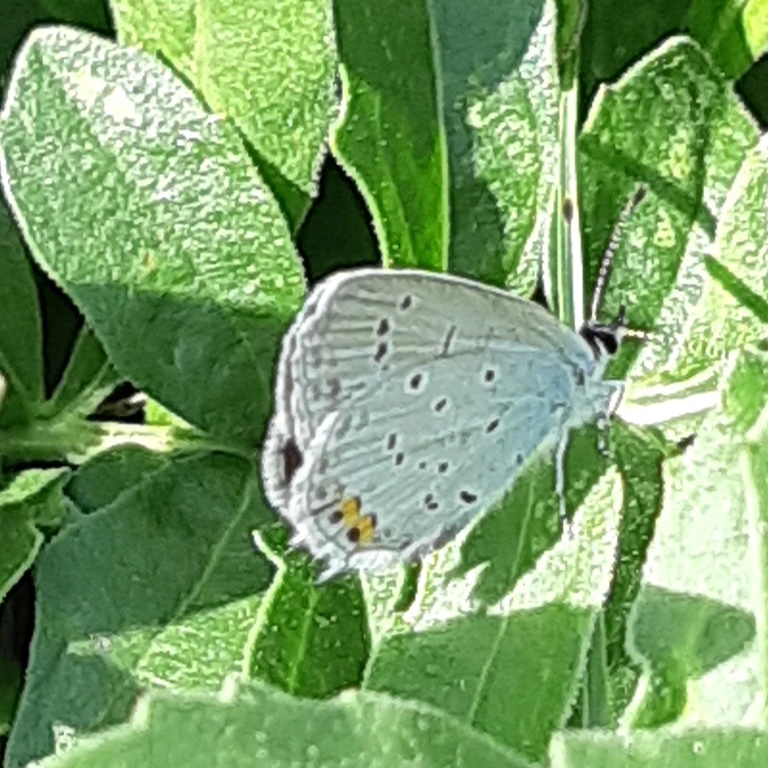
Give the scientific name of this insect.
Cupido argiades (also Elkalyce argiades)
